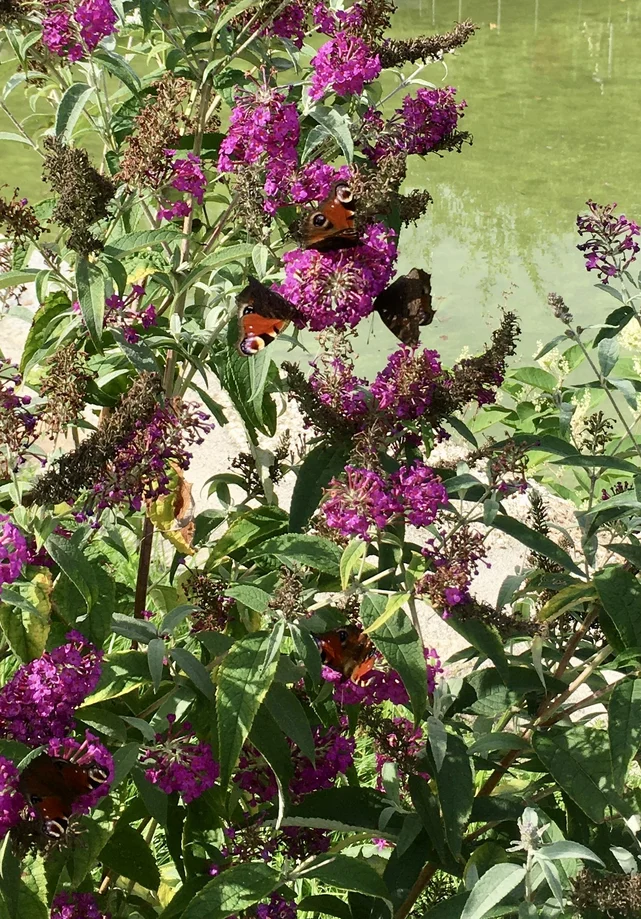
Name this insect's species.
Aglais io
